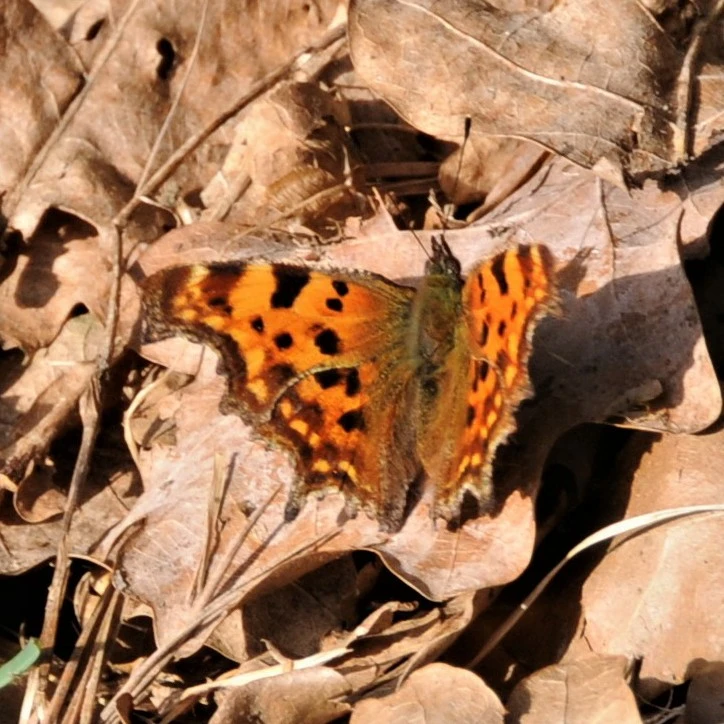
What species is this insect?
Polygonia c-album
